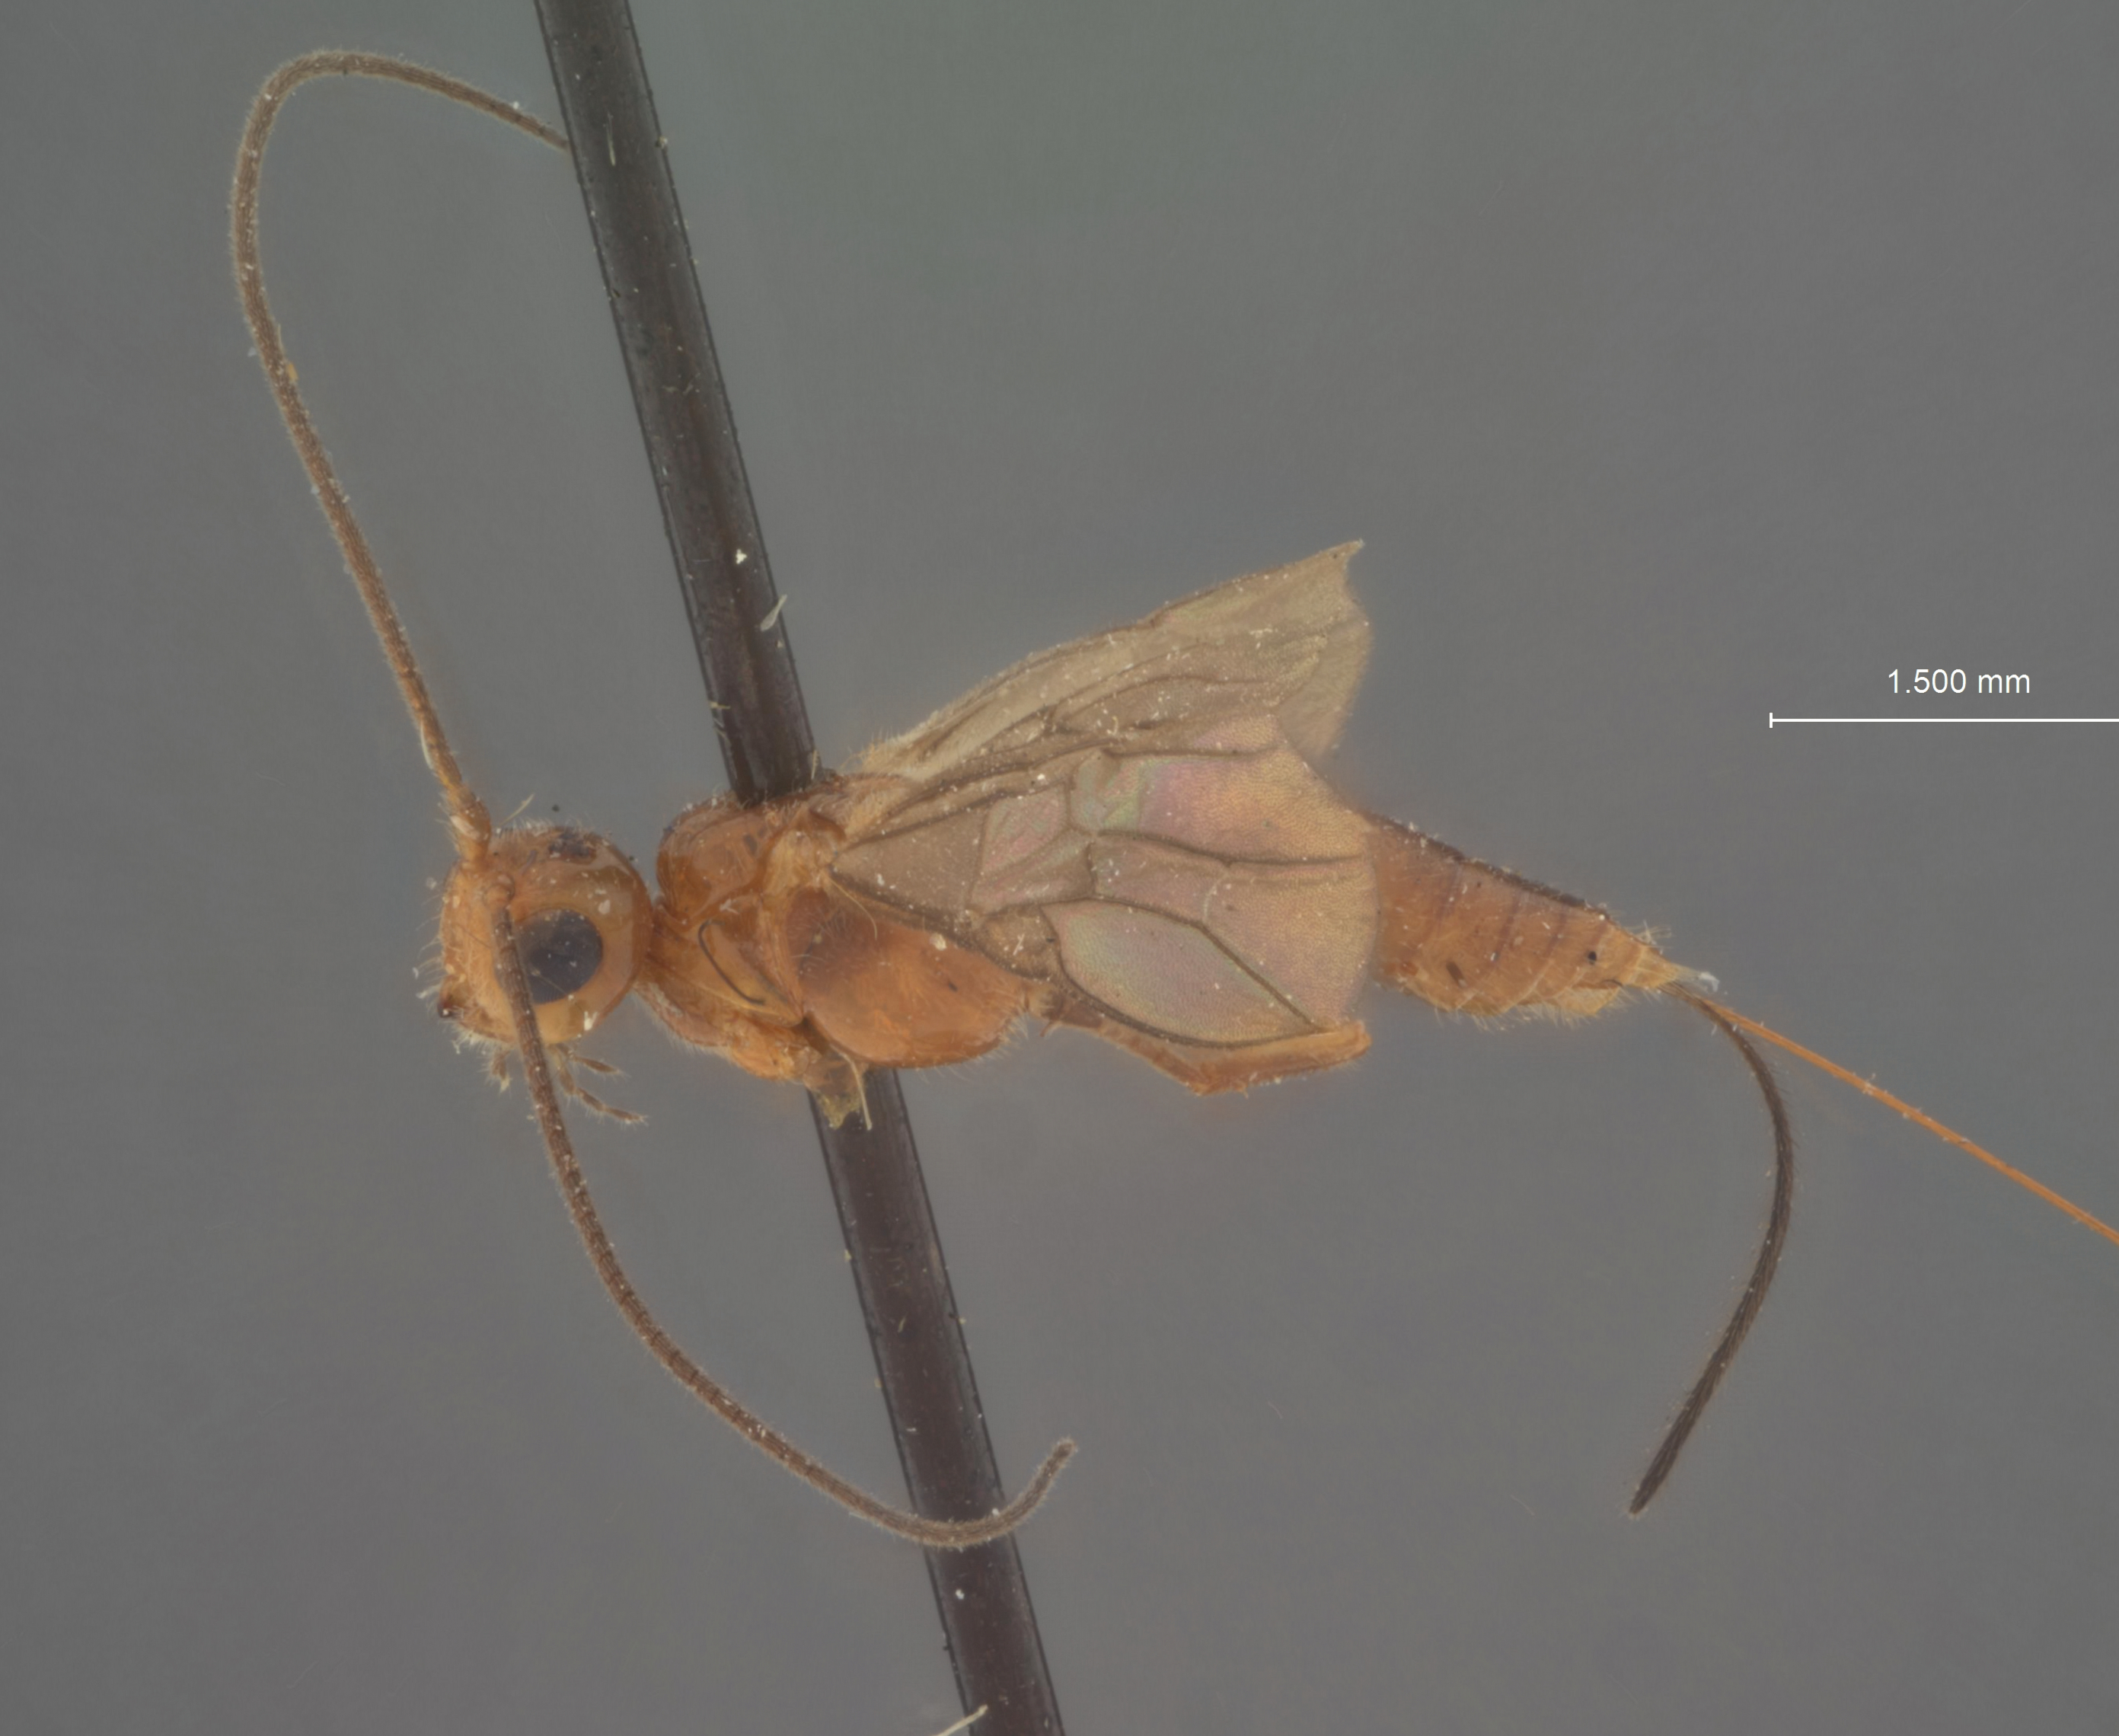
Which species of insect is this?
Microbracon nawaasorum
